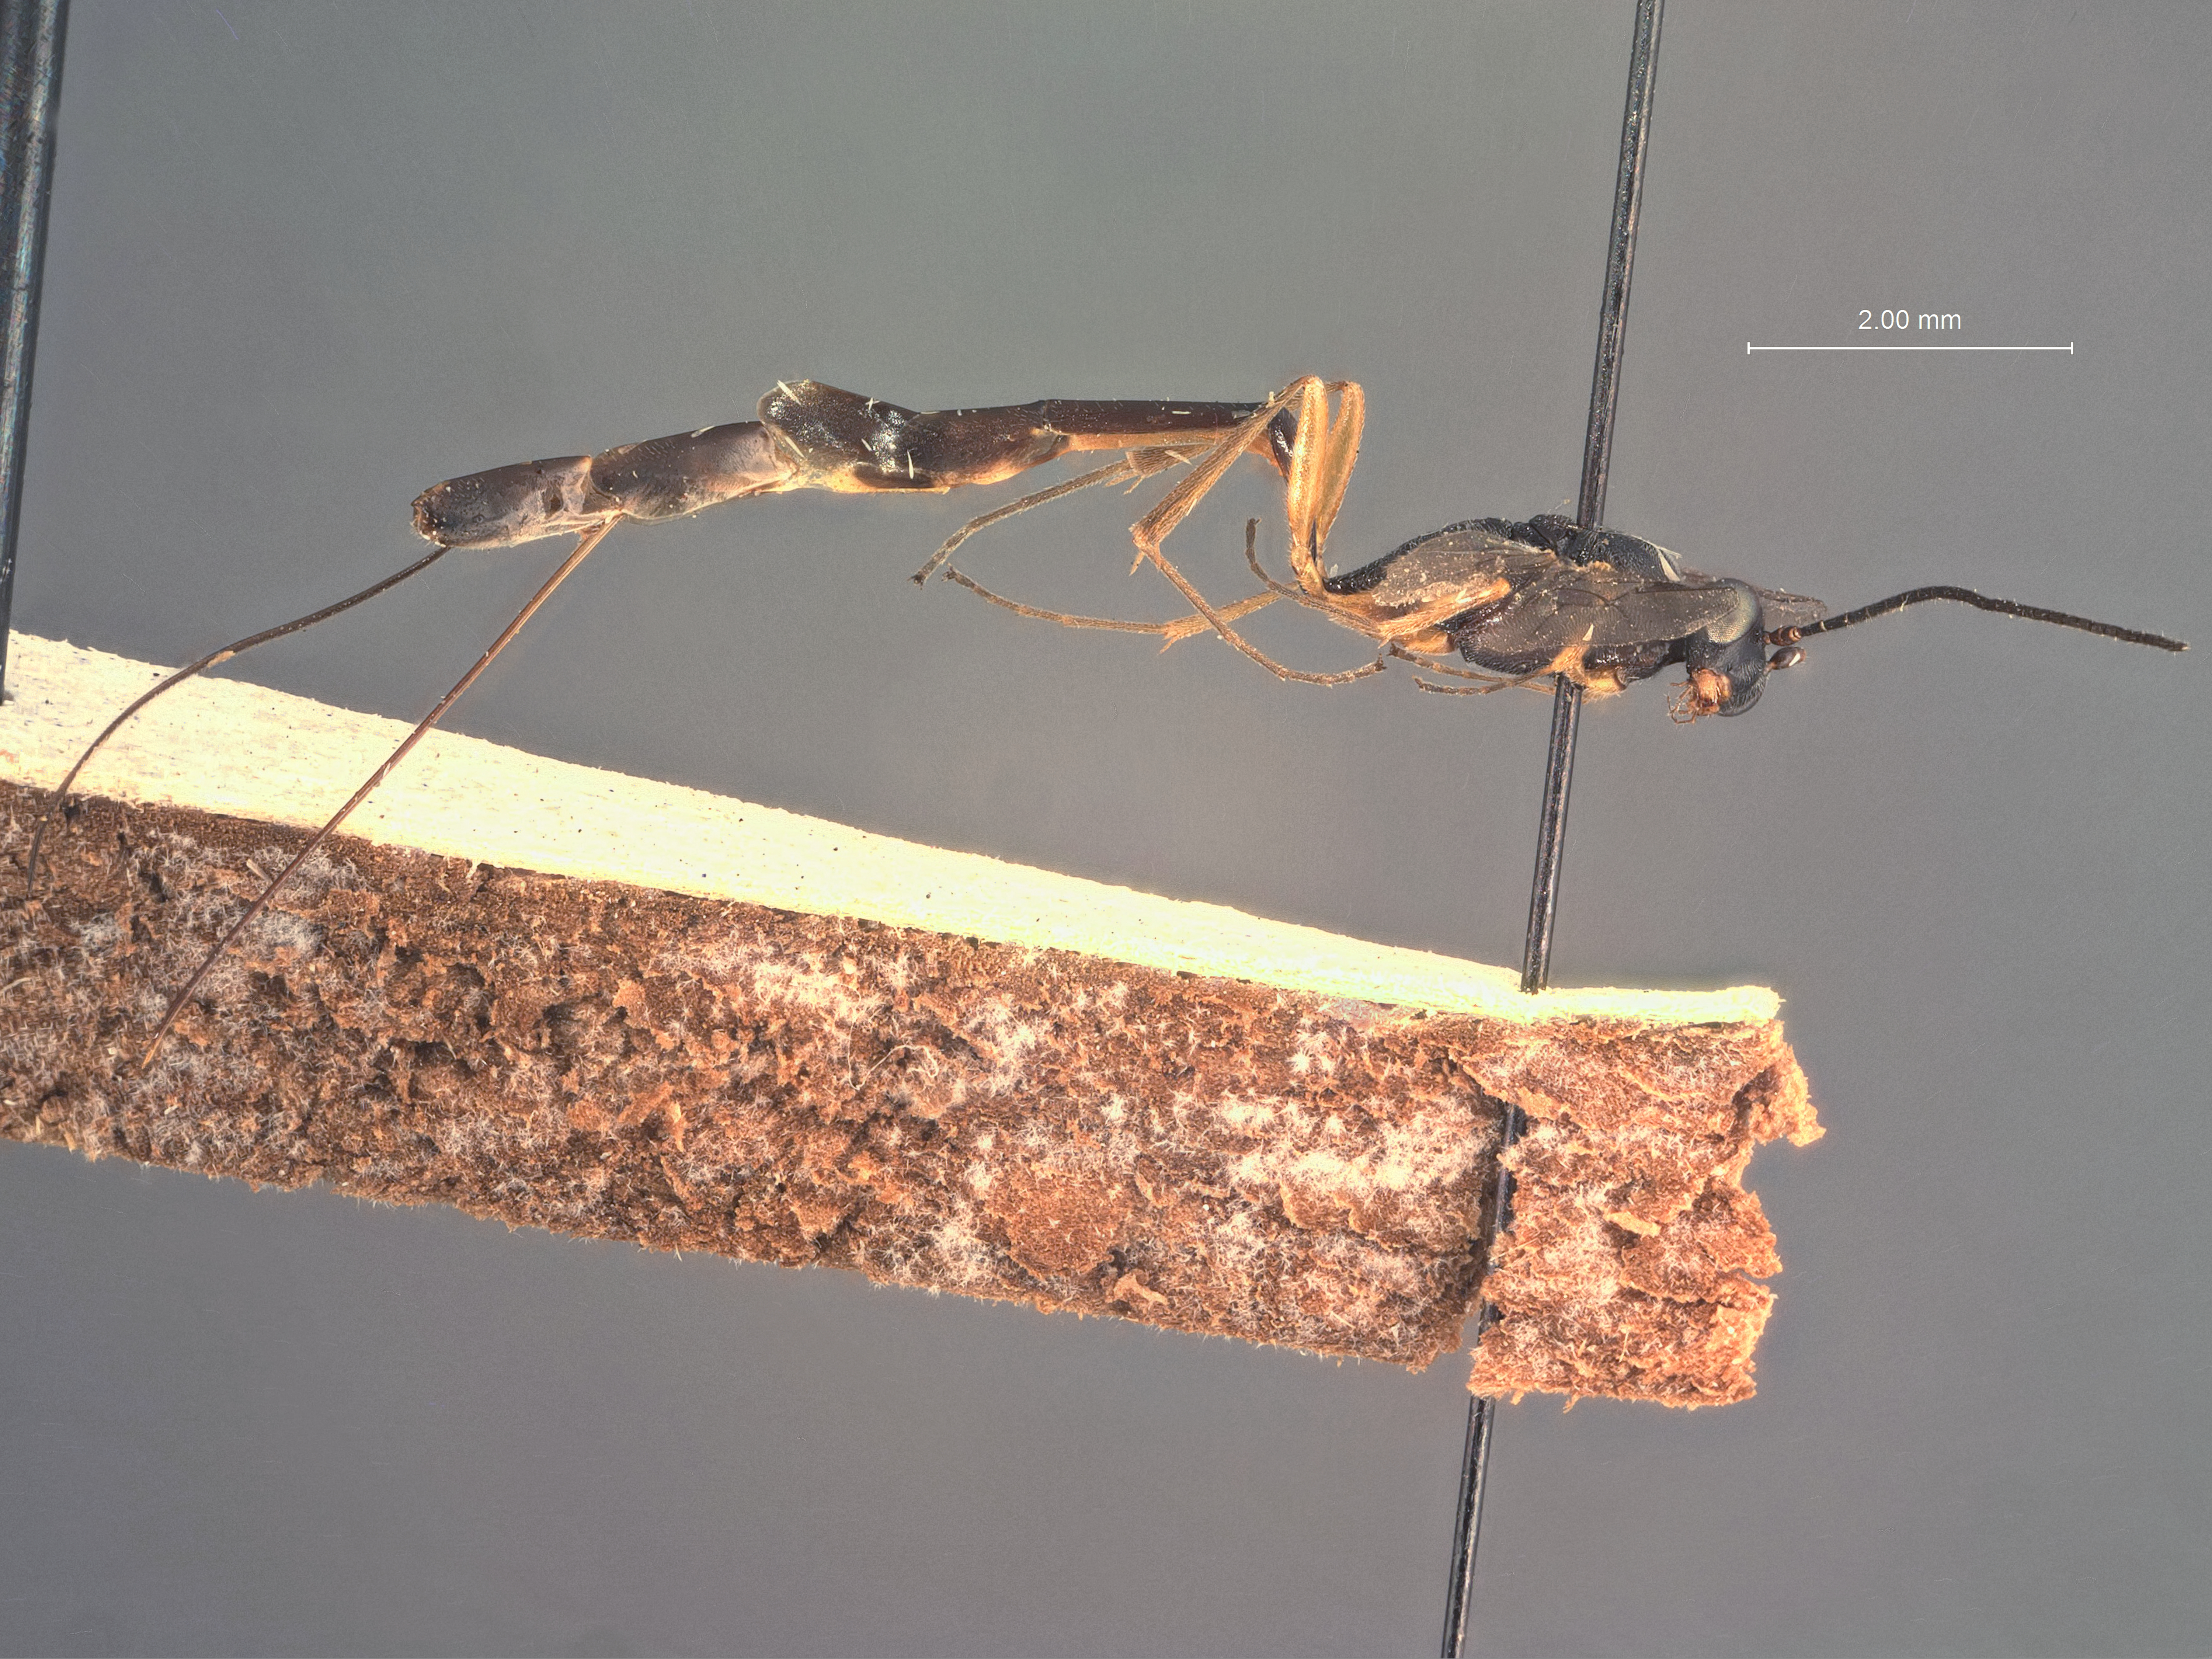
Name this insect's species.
Cremastus protractus
